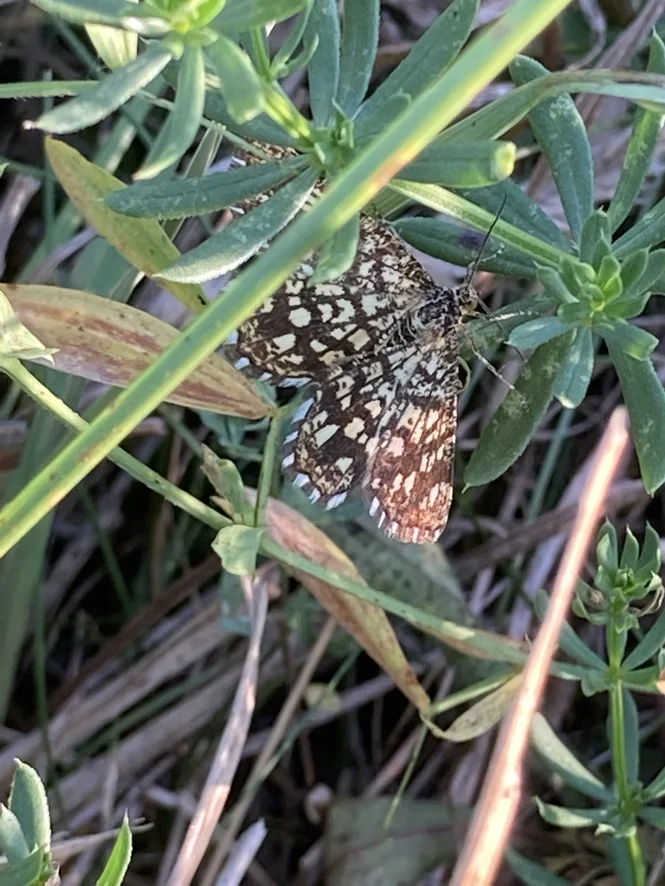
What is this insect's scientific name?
Chiasmia clathrata
